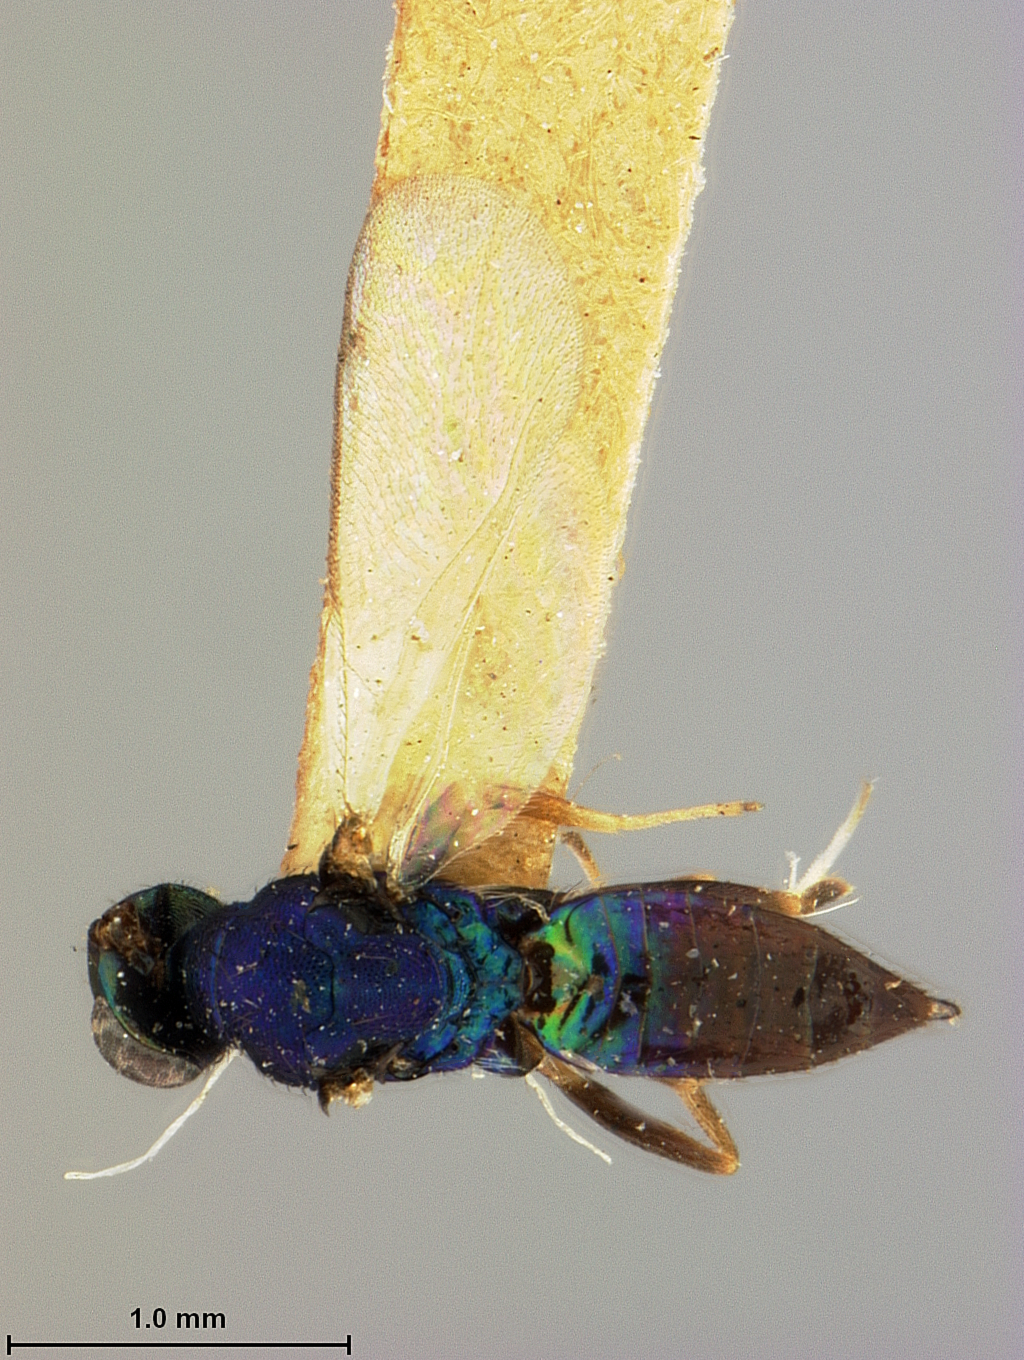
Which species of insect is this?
Sympiesis nigrifemora
